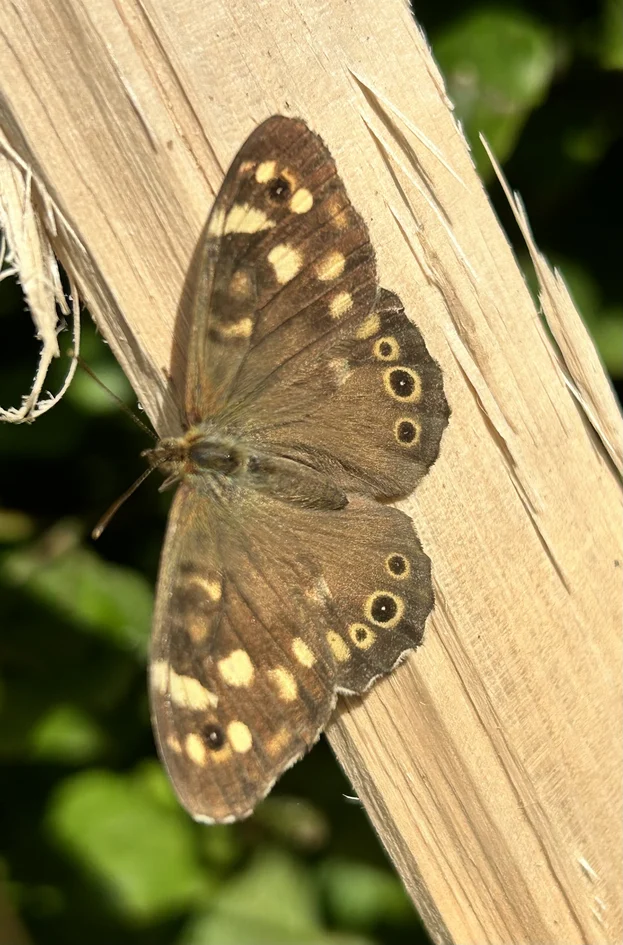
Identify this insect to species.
Pararge aegeria
